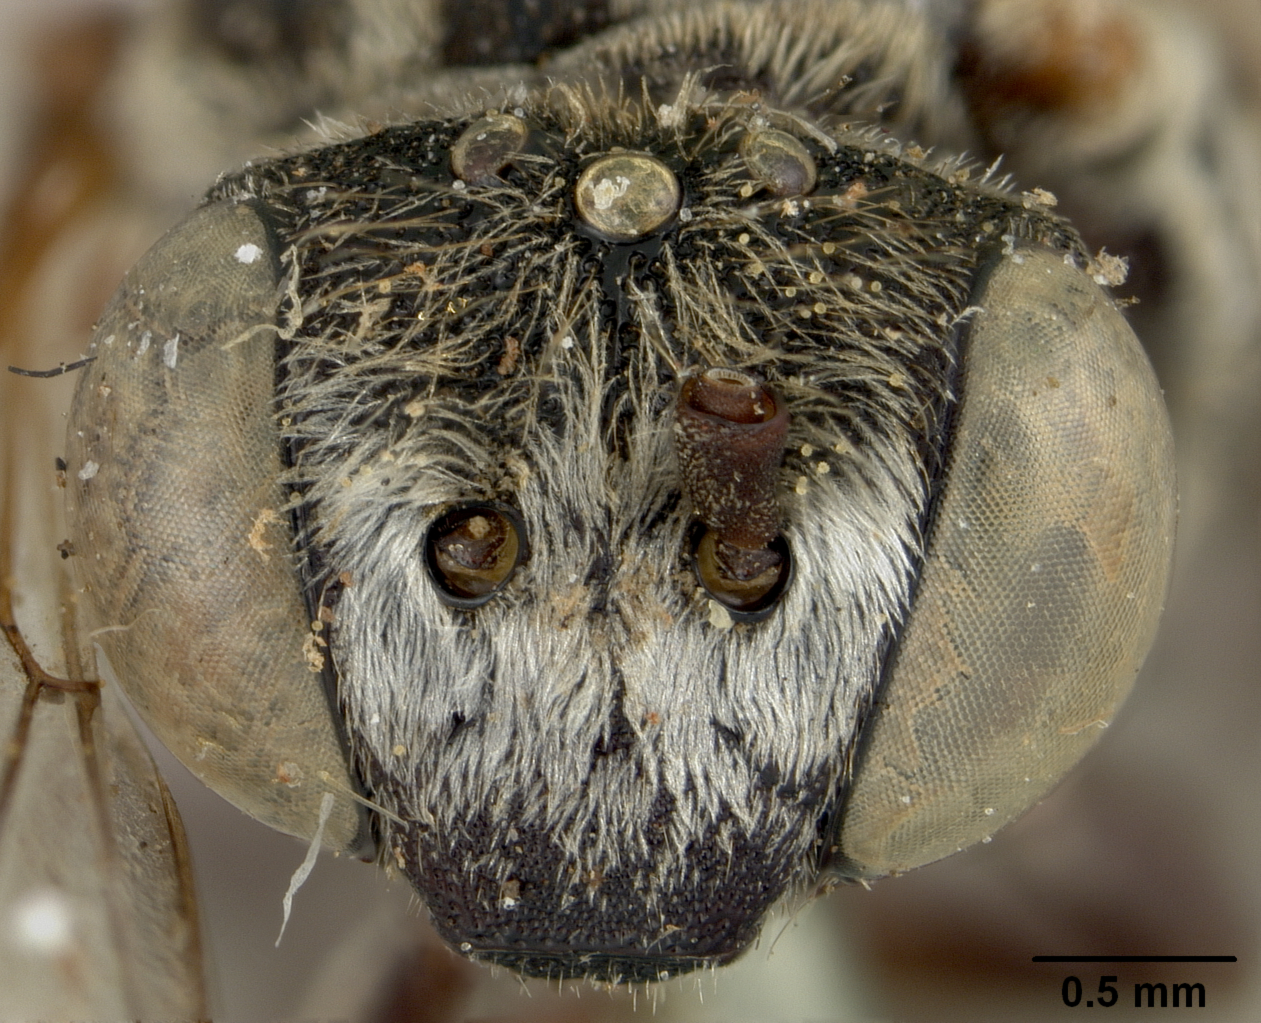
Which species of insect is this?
Epeolus olympiellus
